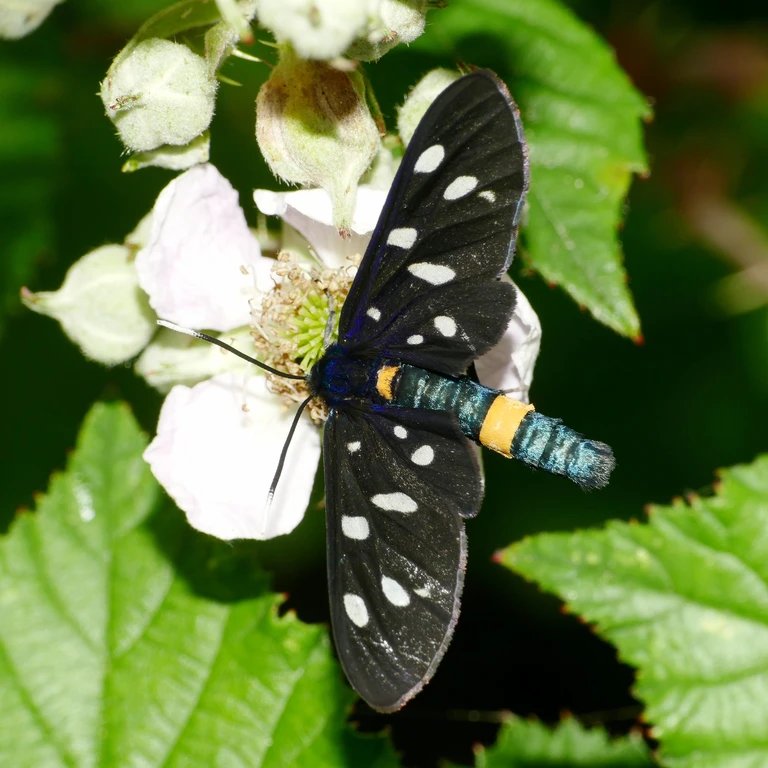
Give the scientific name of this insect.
Amata phegea
